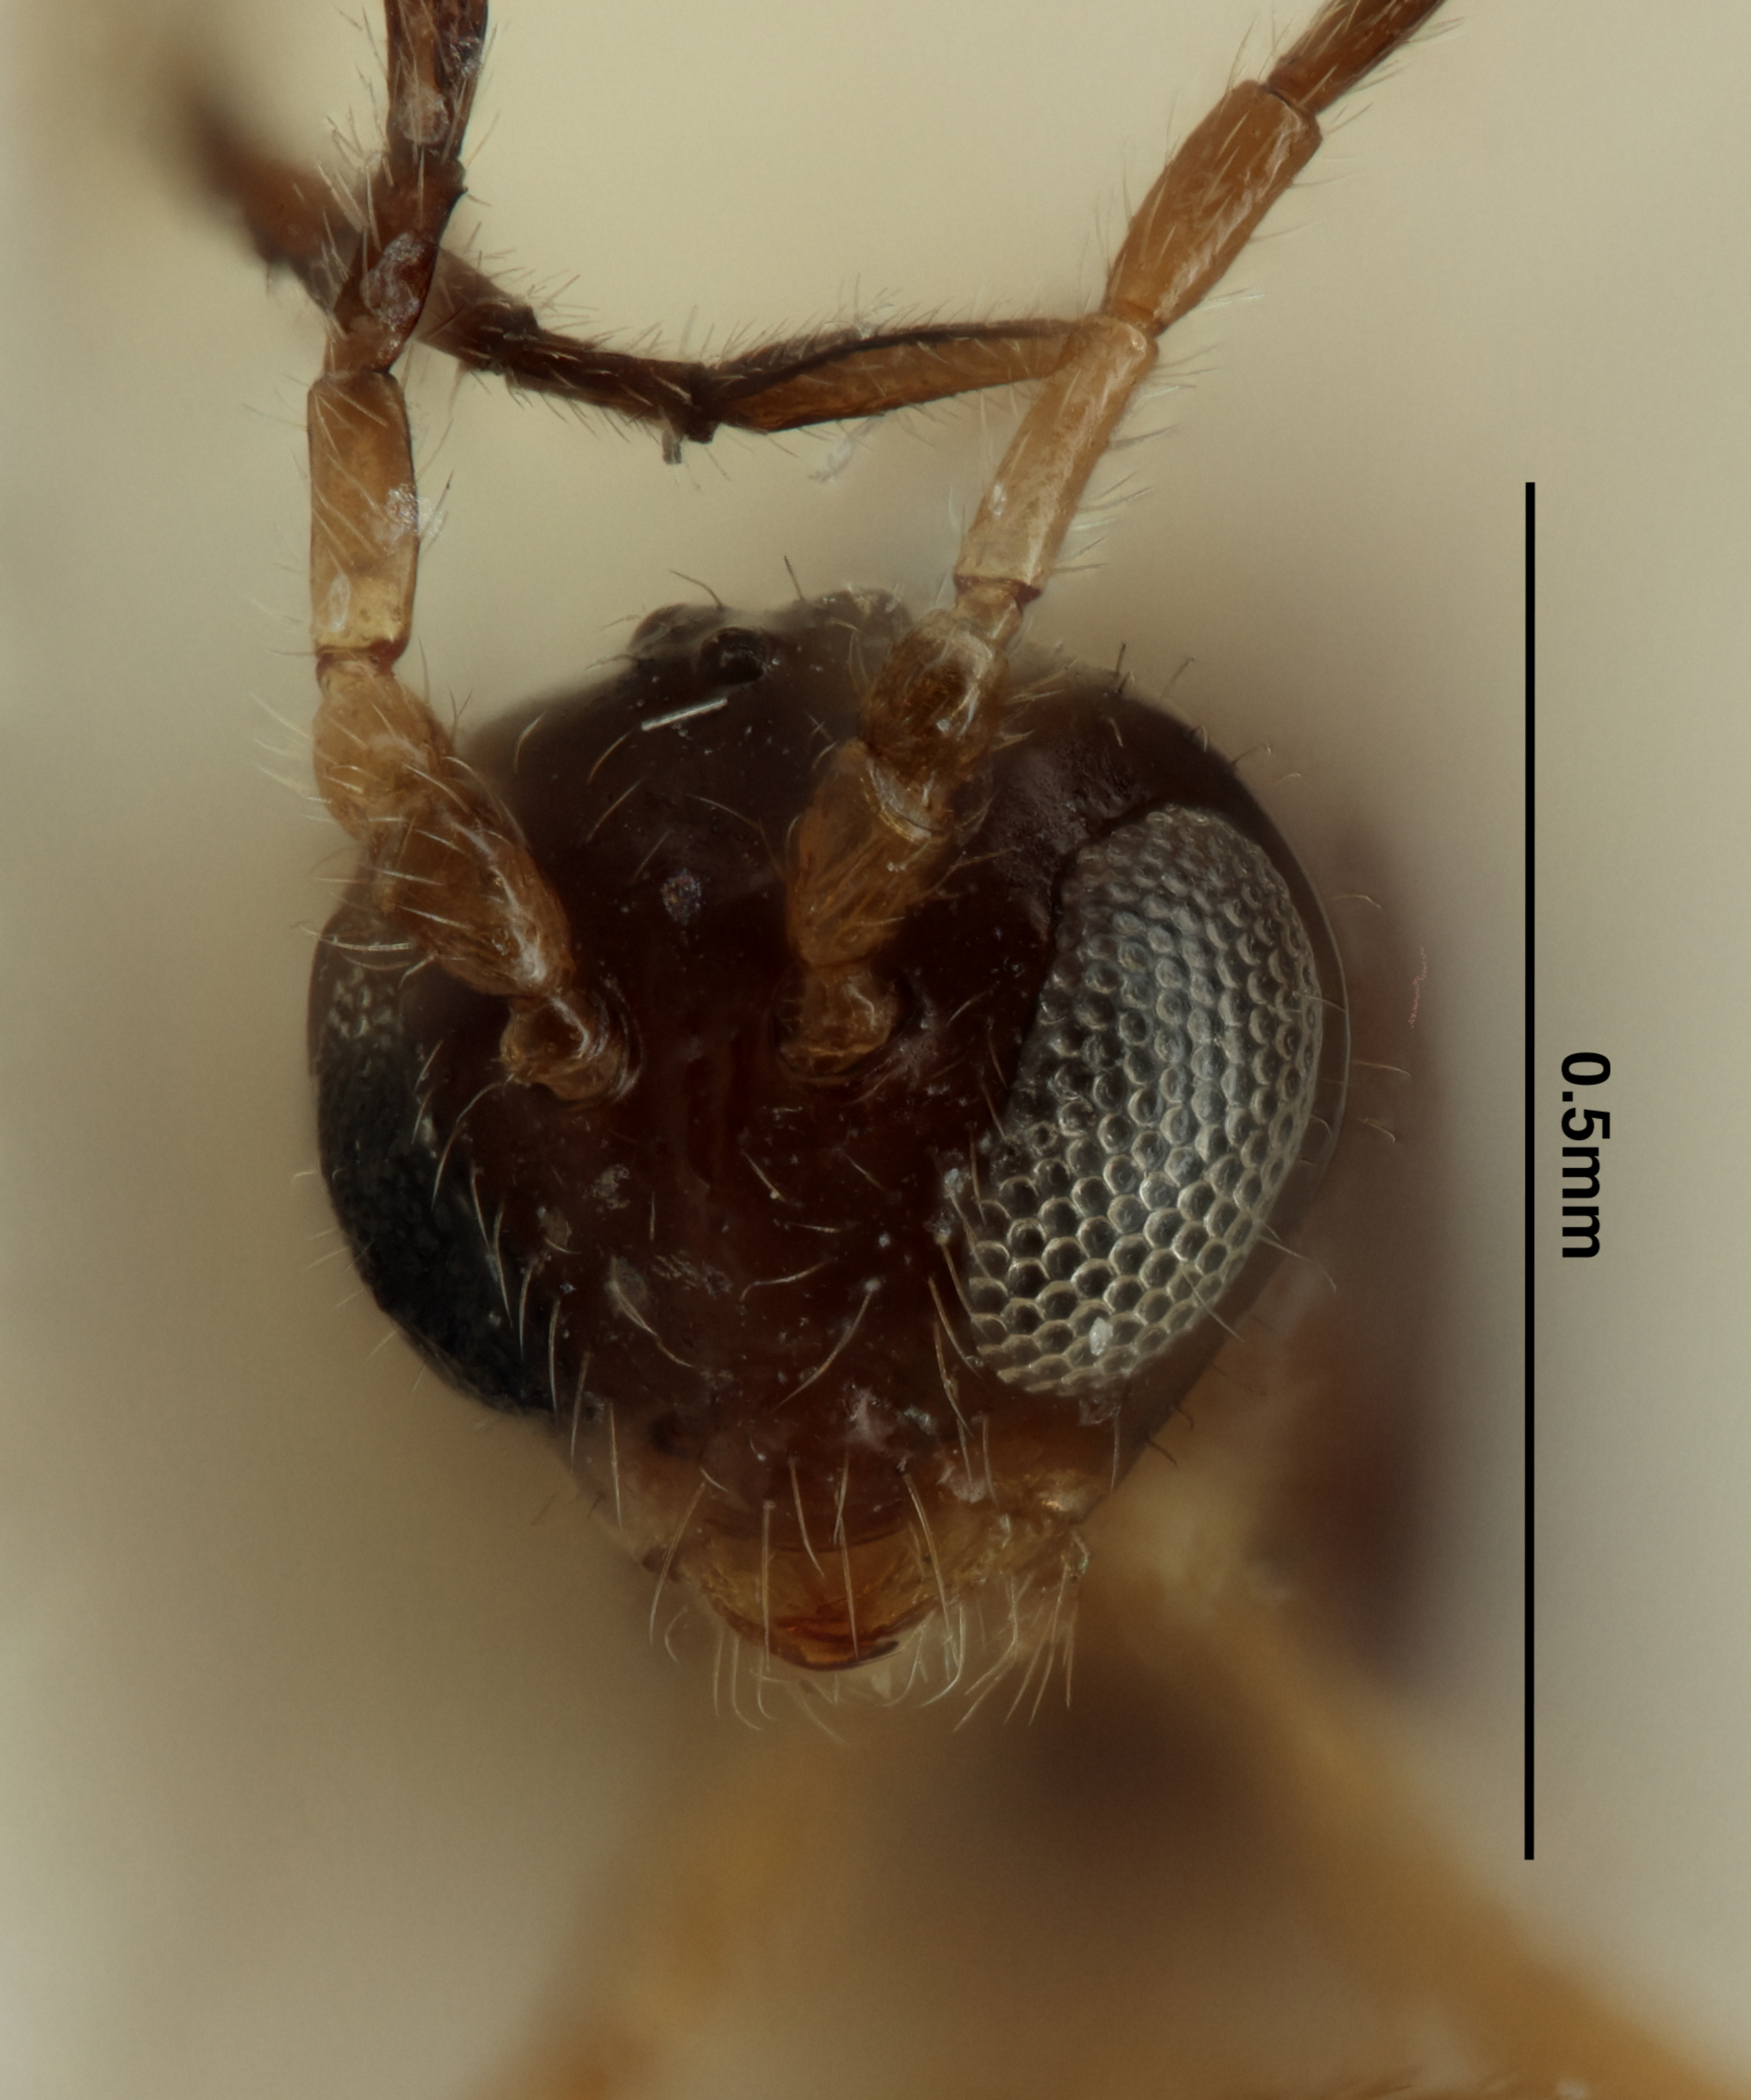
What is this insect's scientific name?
Monoctonus washingtonensis
